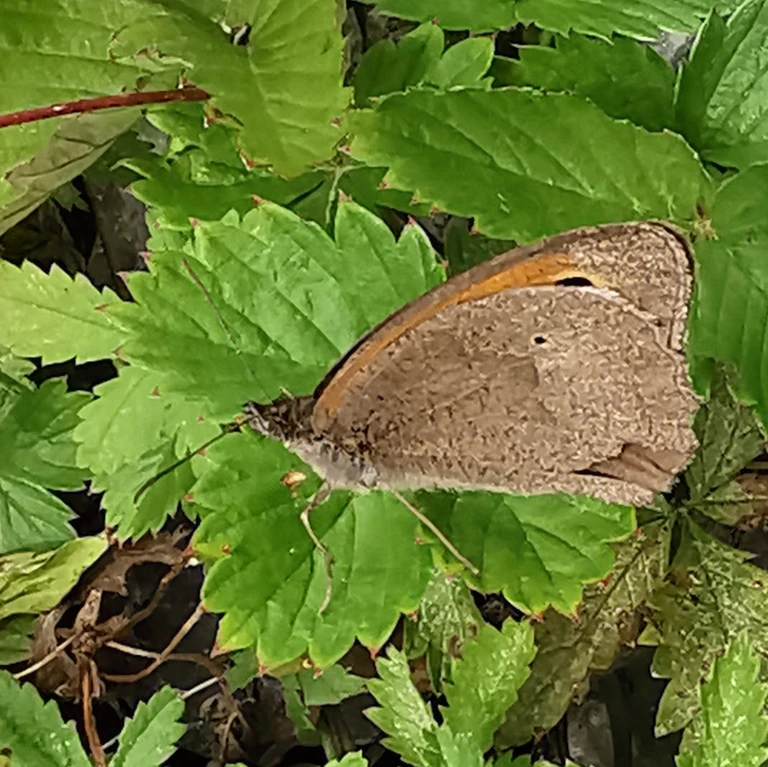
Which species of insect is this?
Maniola jurtina
